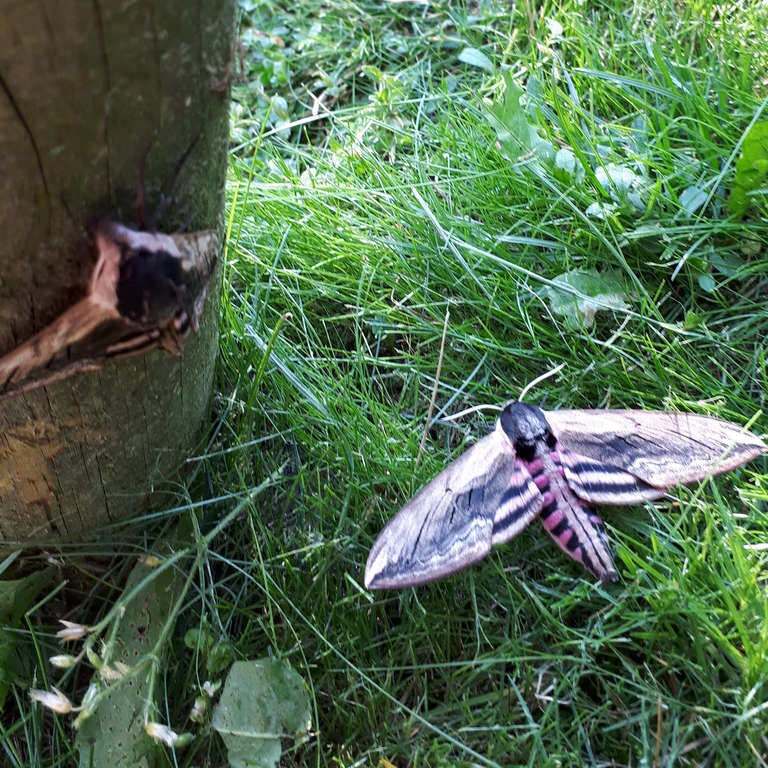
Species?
Sphinx ligustri
